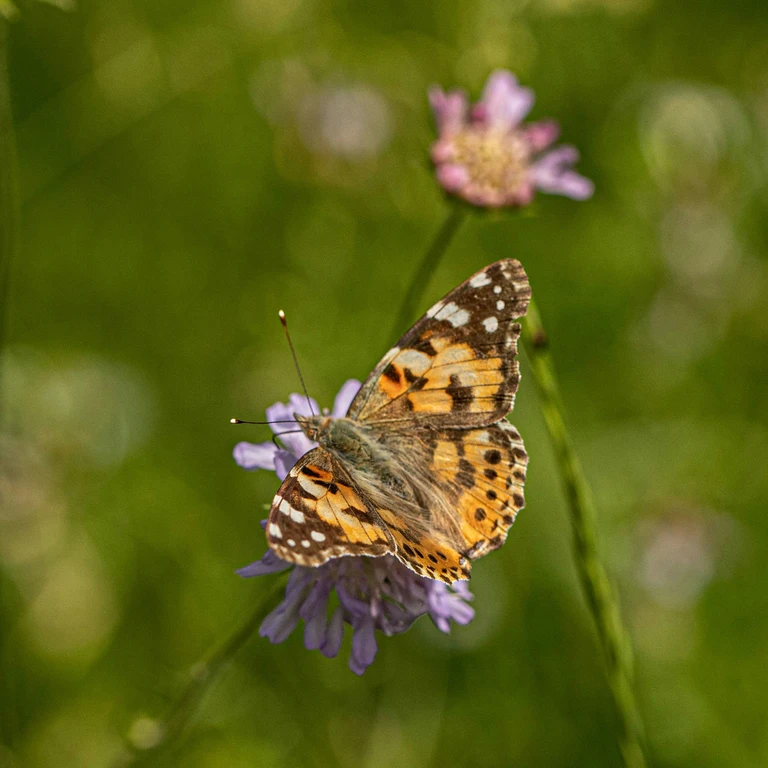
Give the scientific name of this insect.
Vanessa cardui
